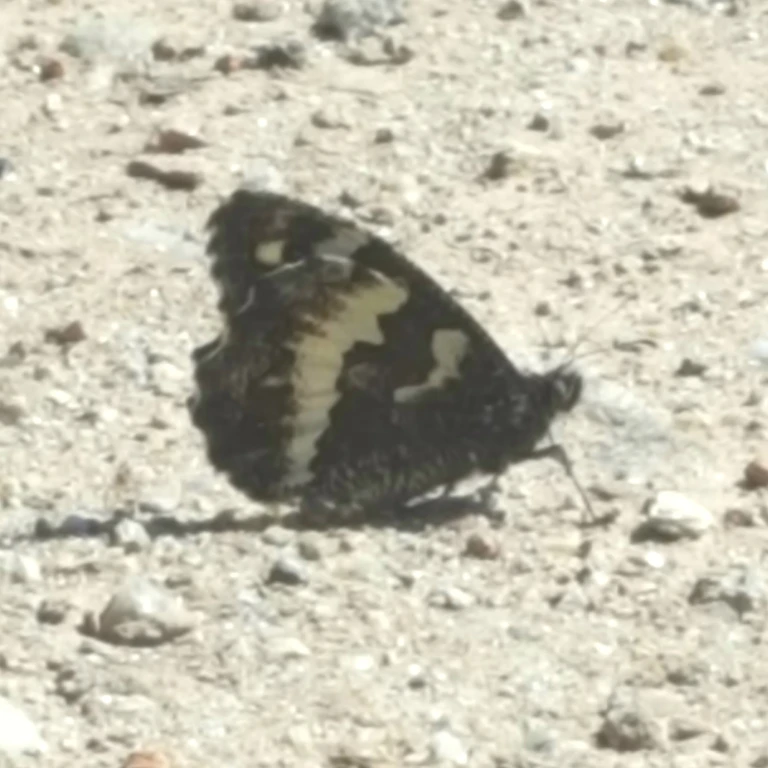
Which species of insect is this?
Brintesia circe
